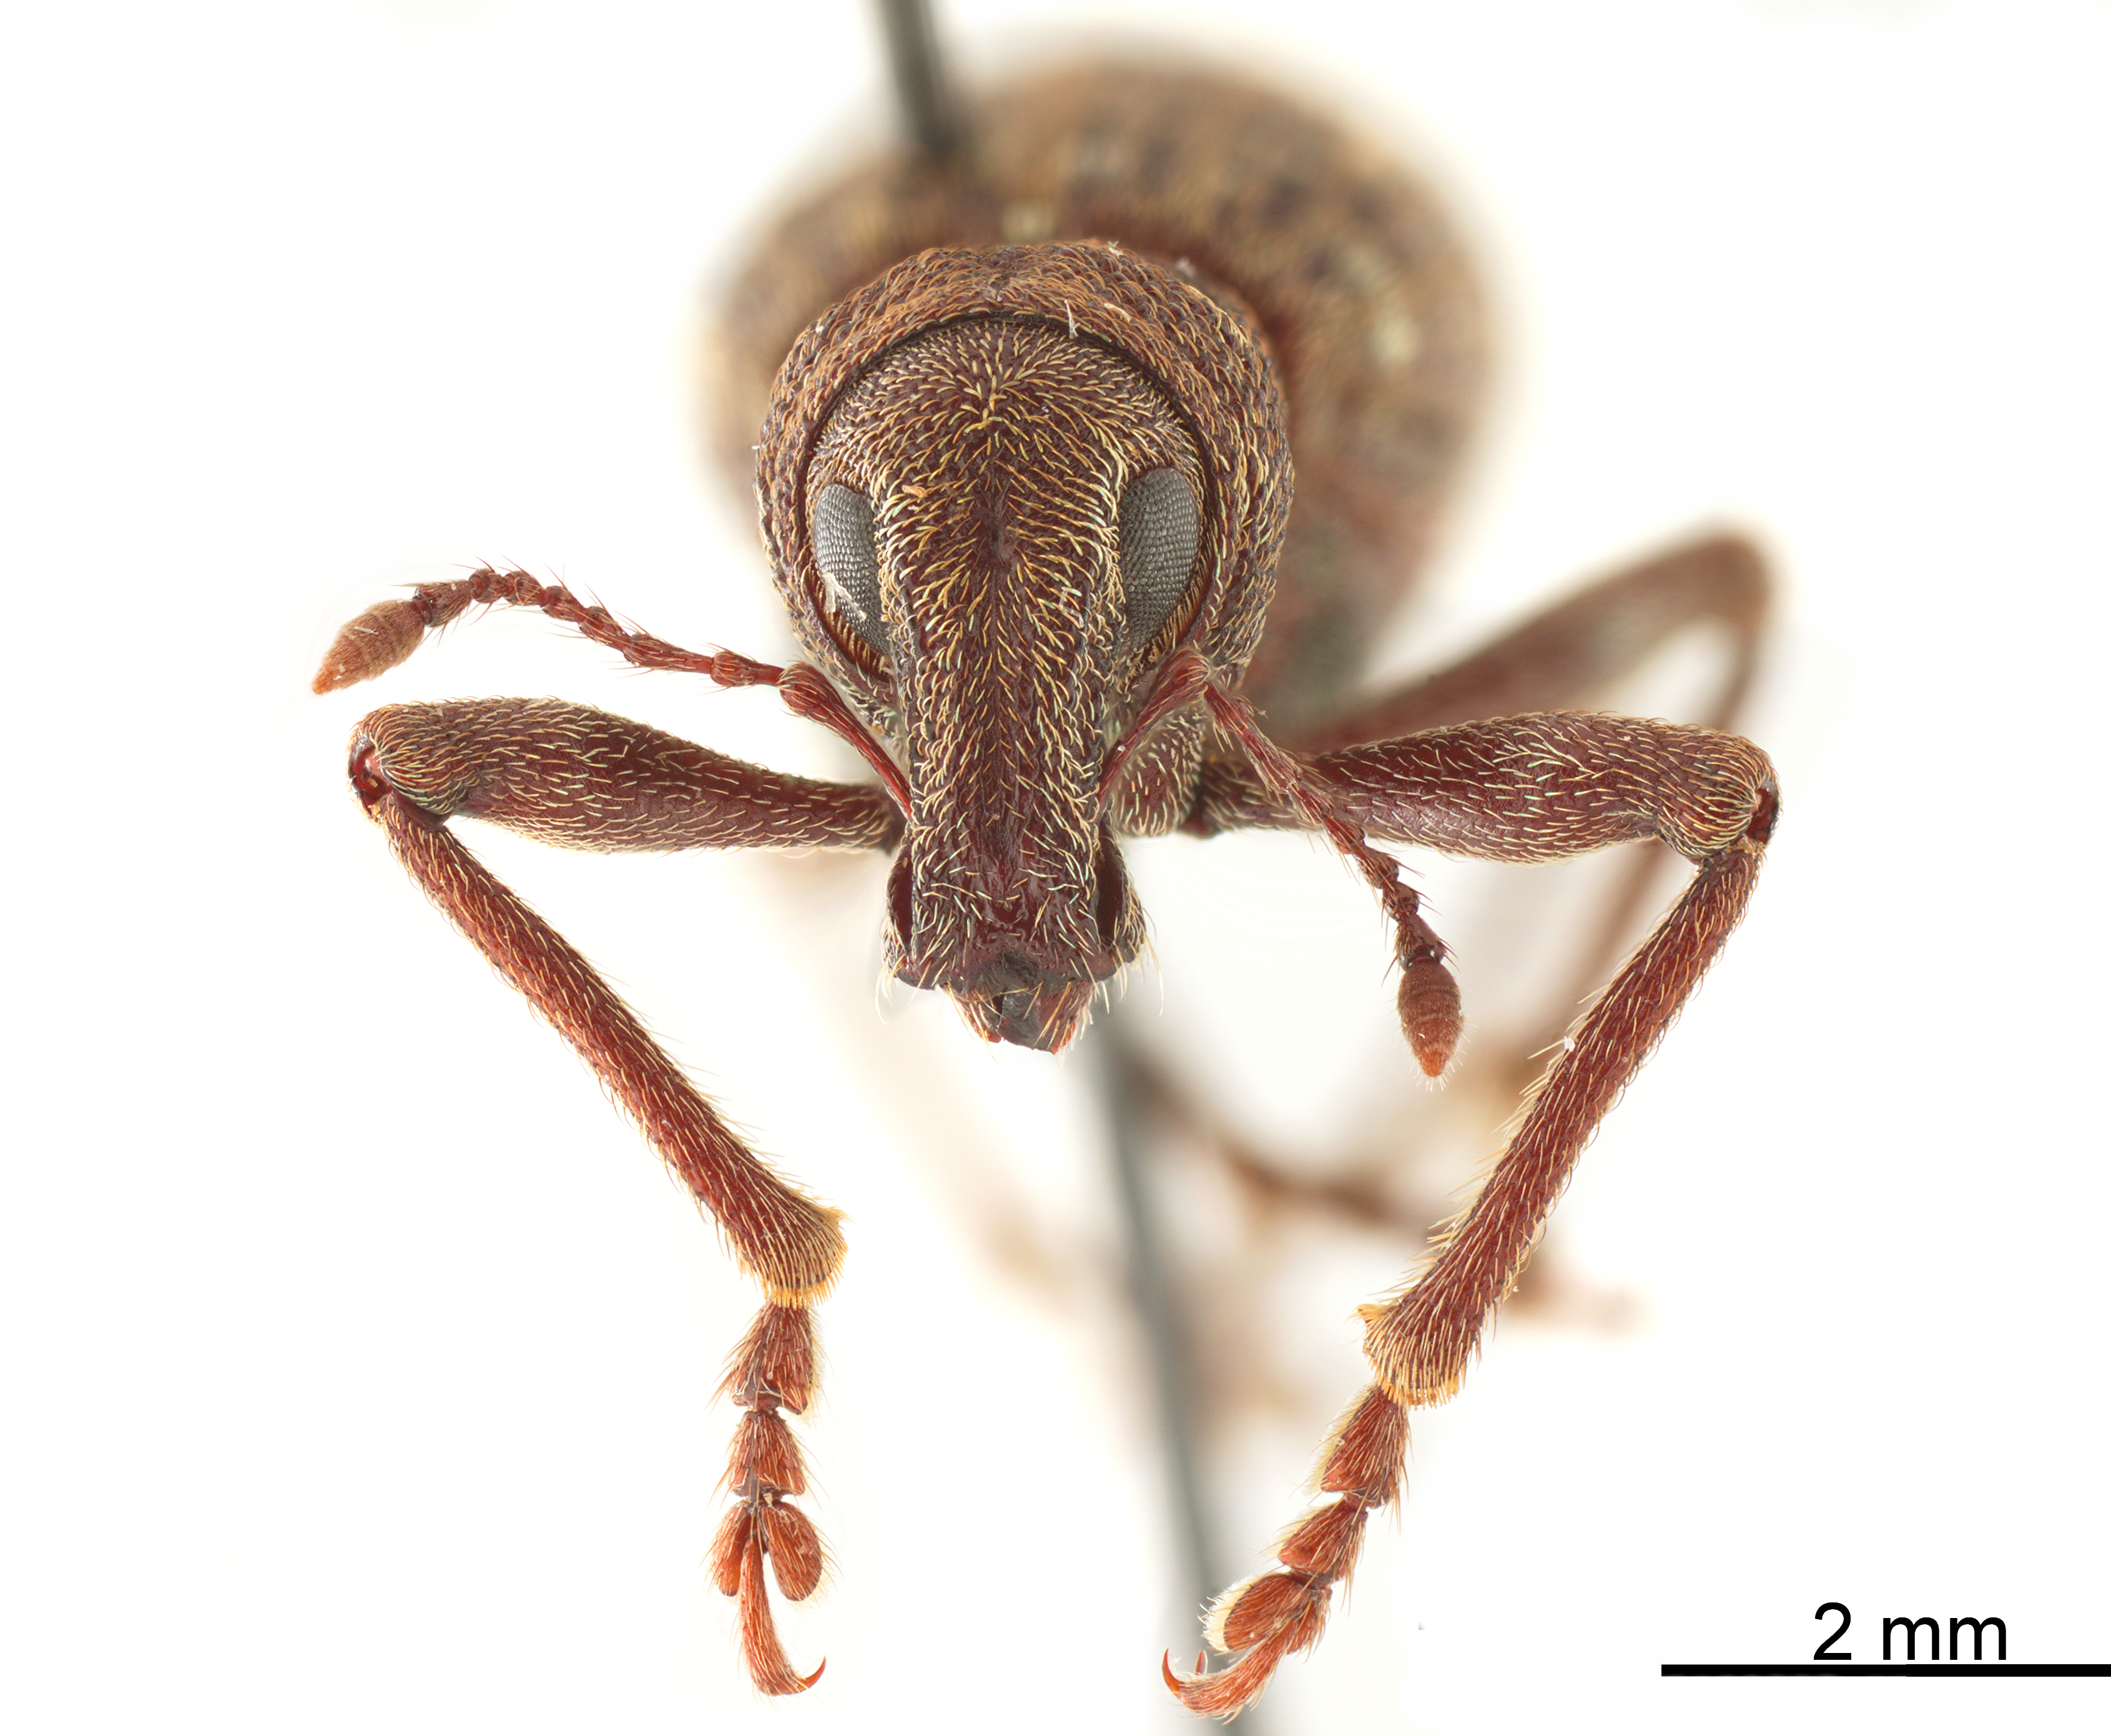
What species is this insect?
Plinthodes foveirostris
